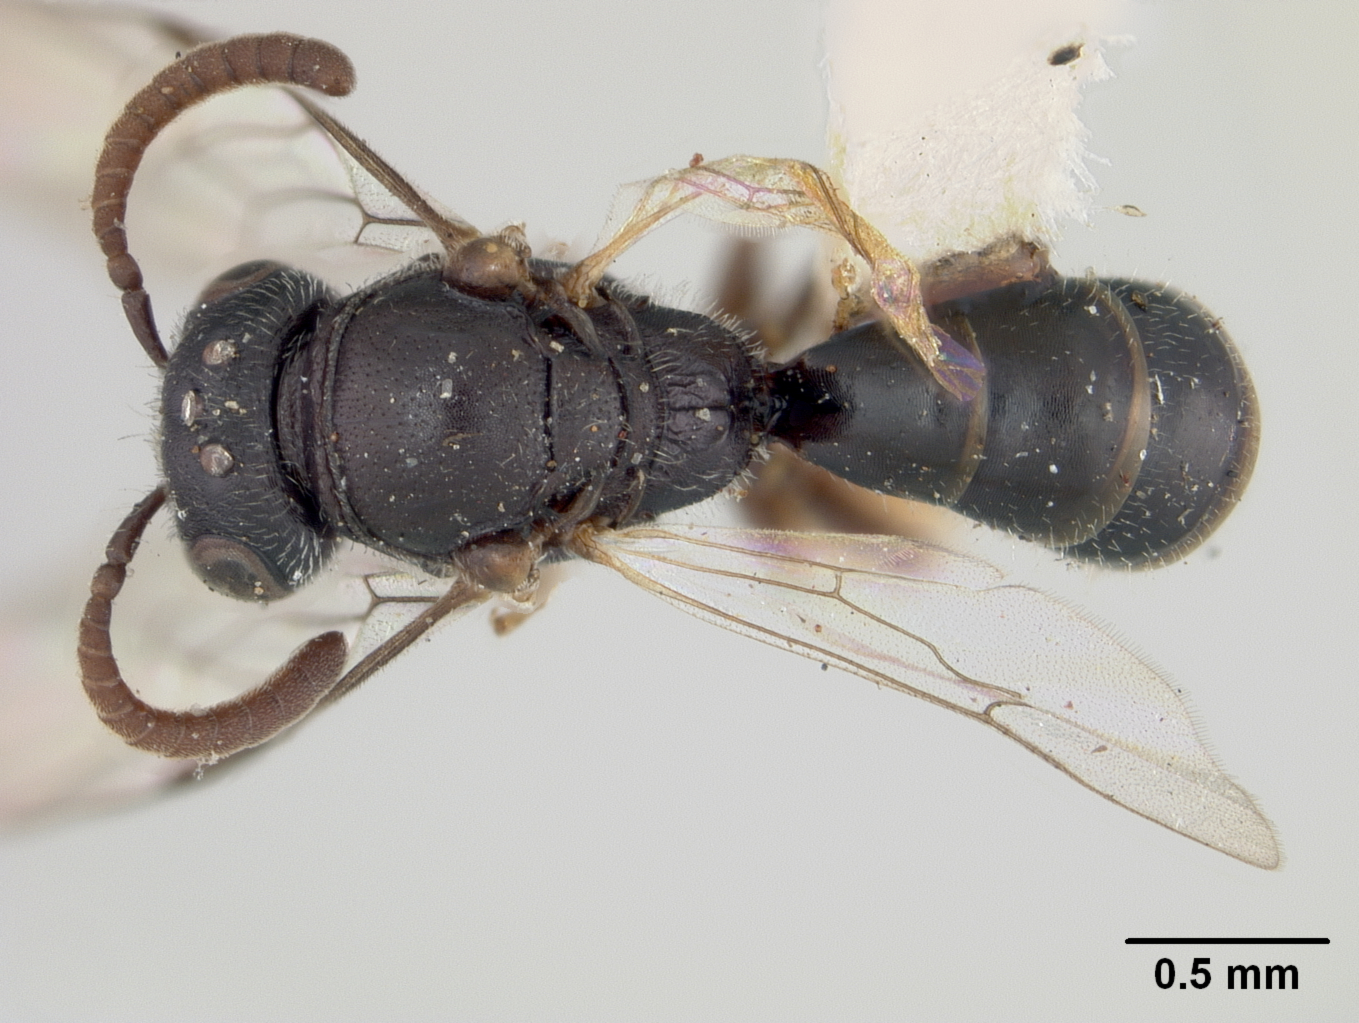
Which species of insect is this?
Prosopis howardiella
